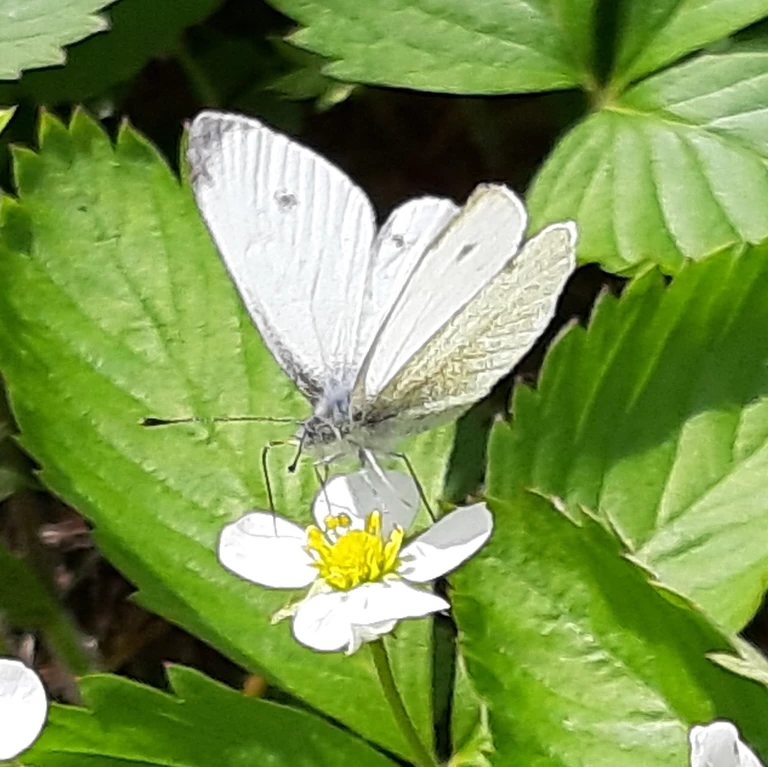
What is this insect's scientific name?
Pieris rapae
